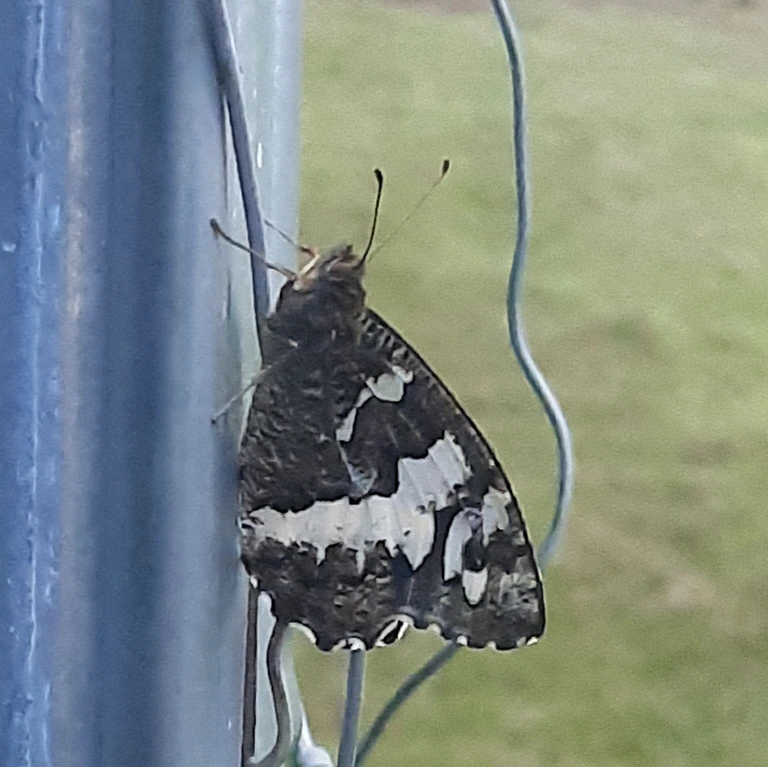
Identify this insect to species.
Brintesia circe
